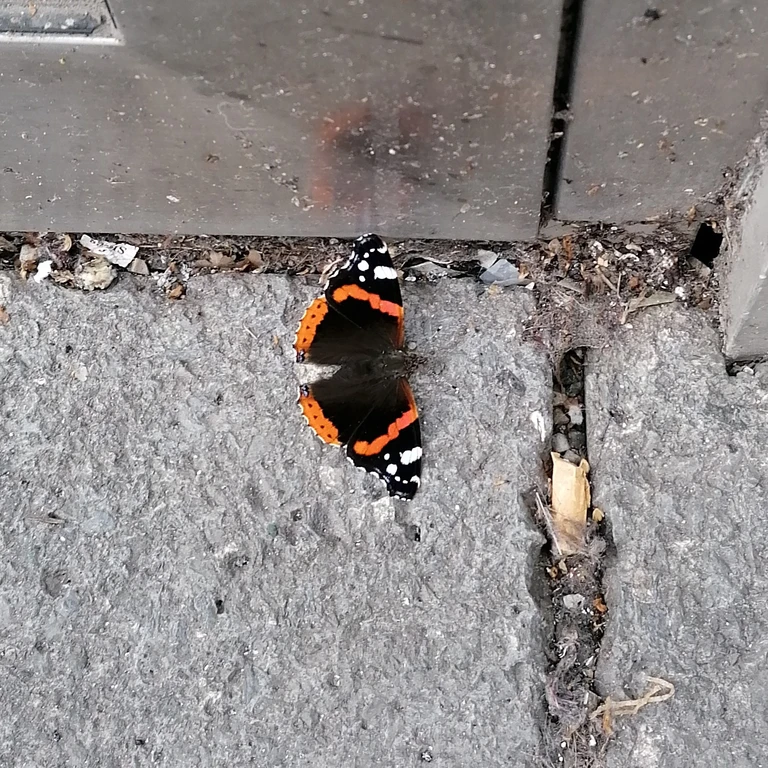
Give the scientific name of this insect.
Vanessa atalanta
